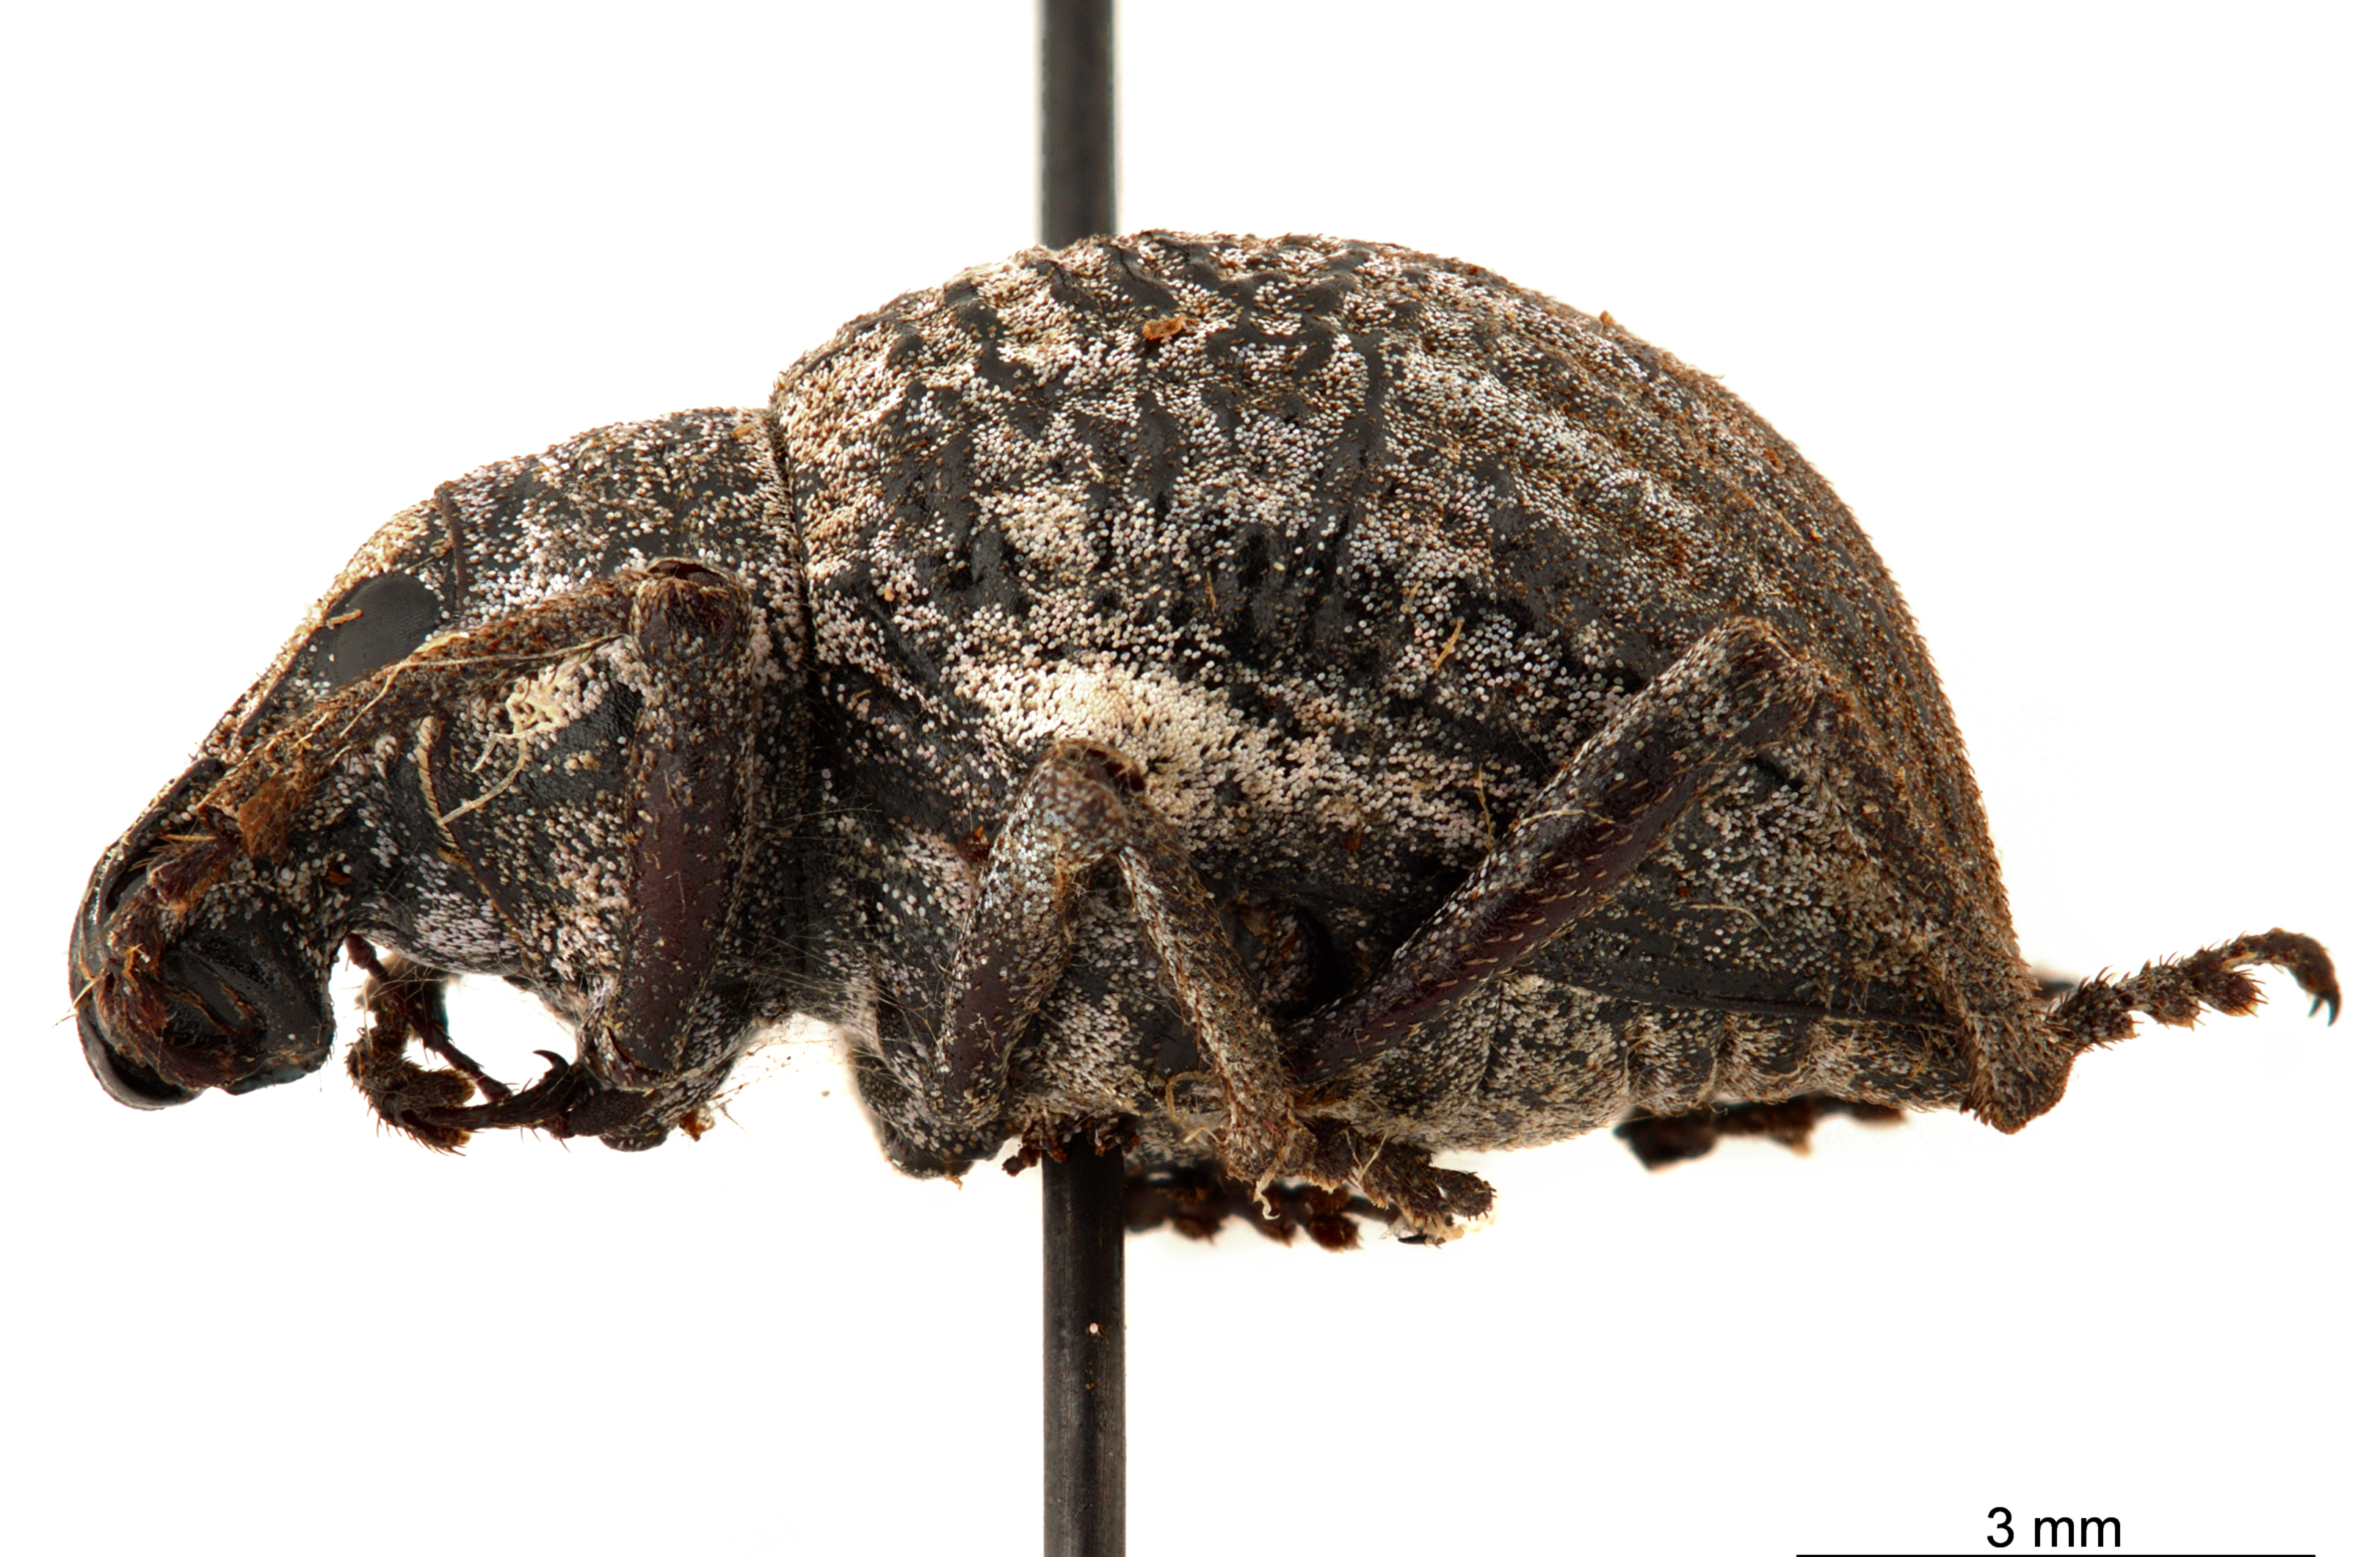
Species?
Catasarcus transversalis
